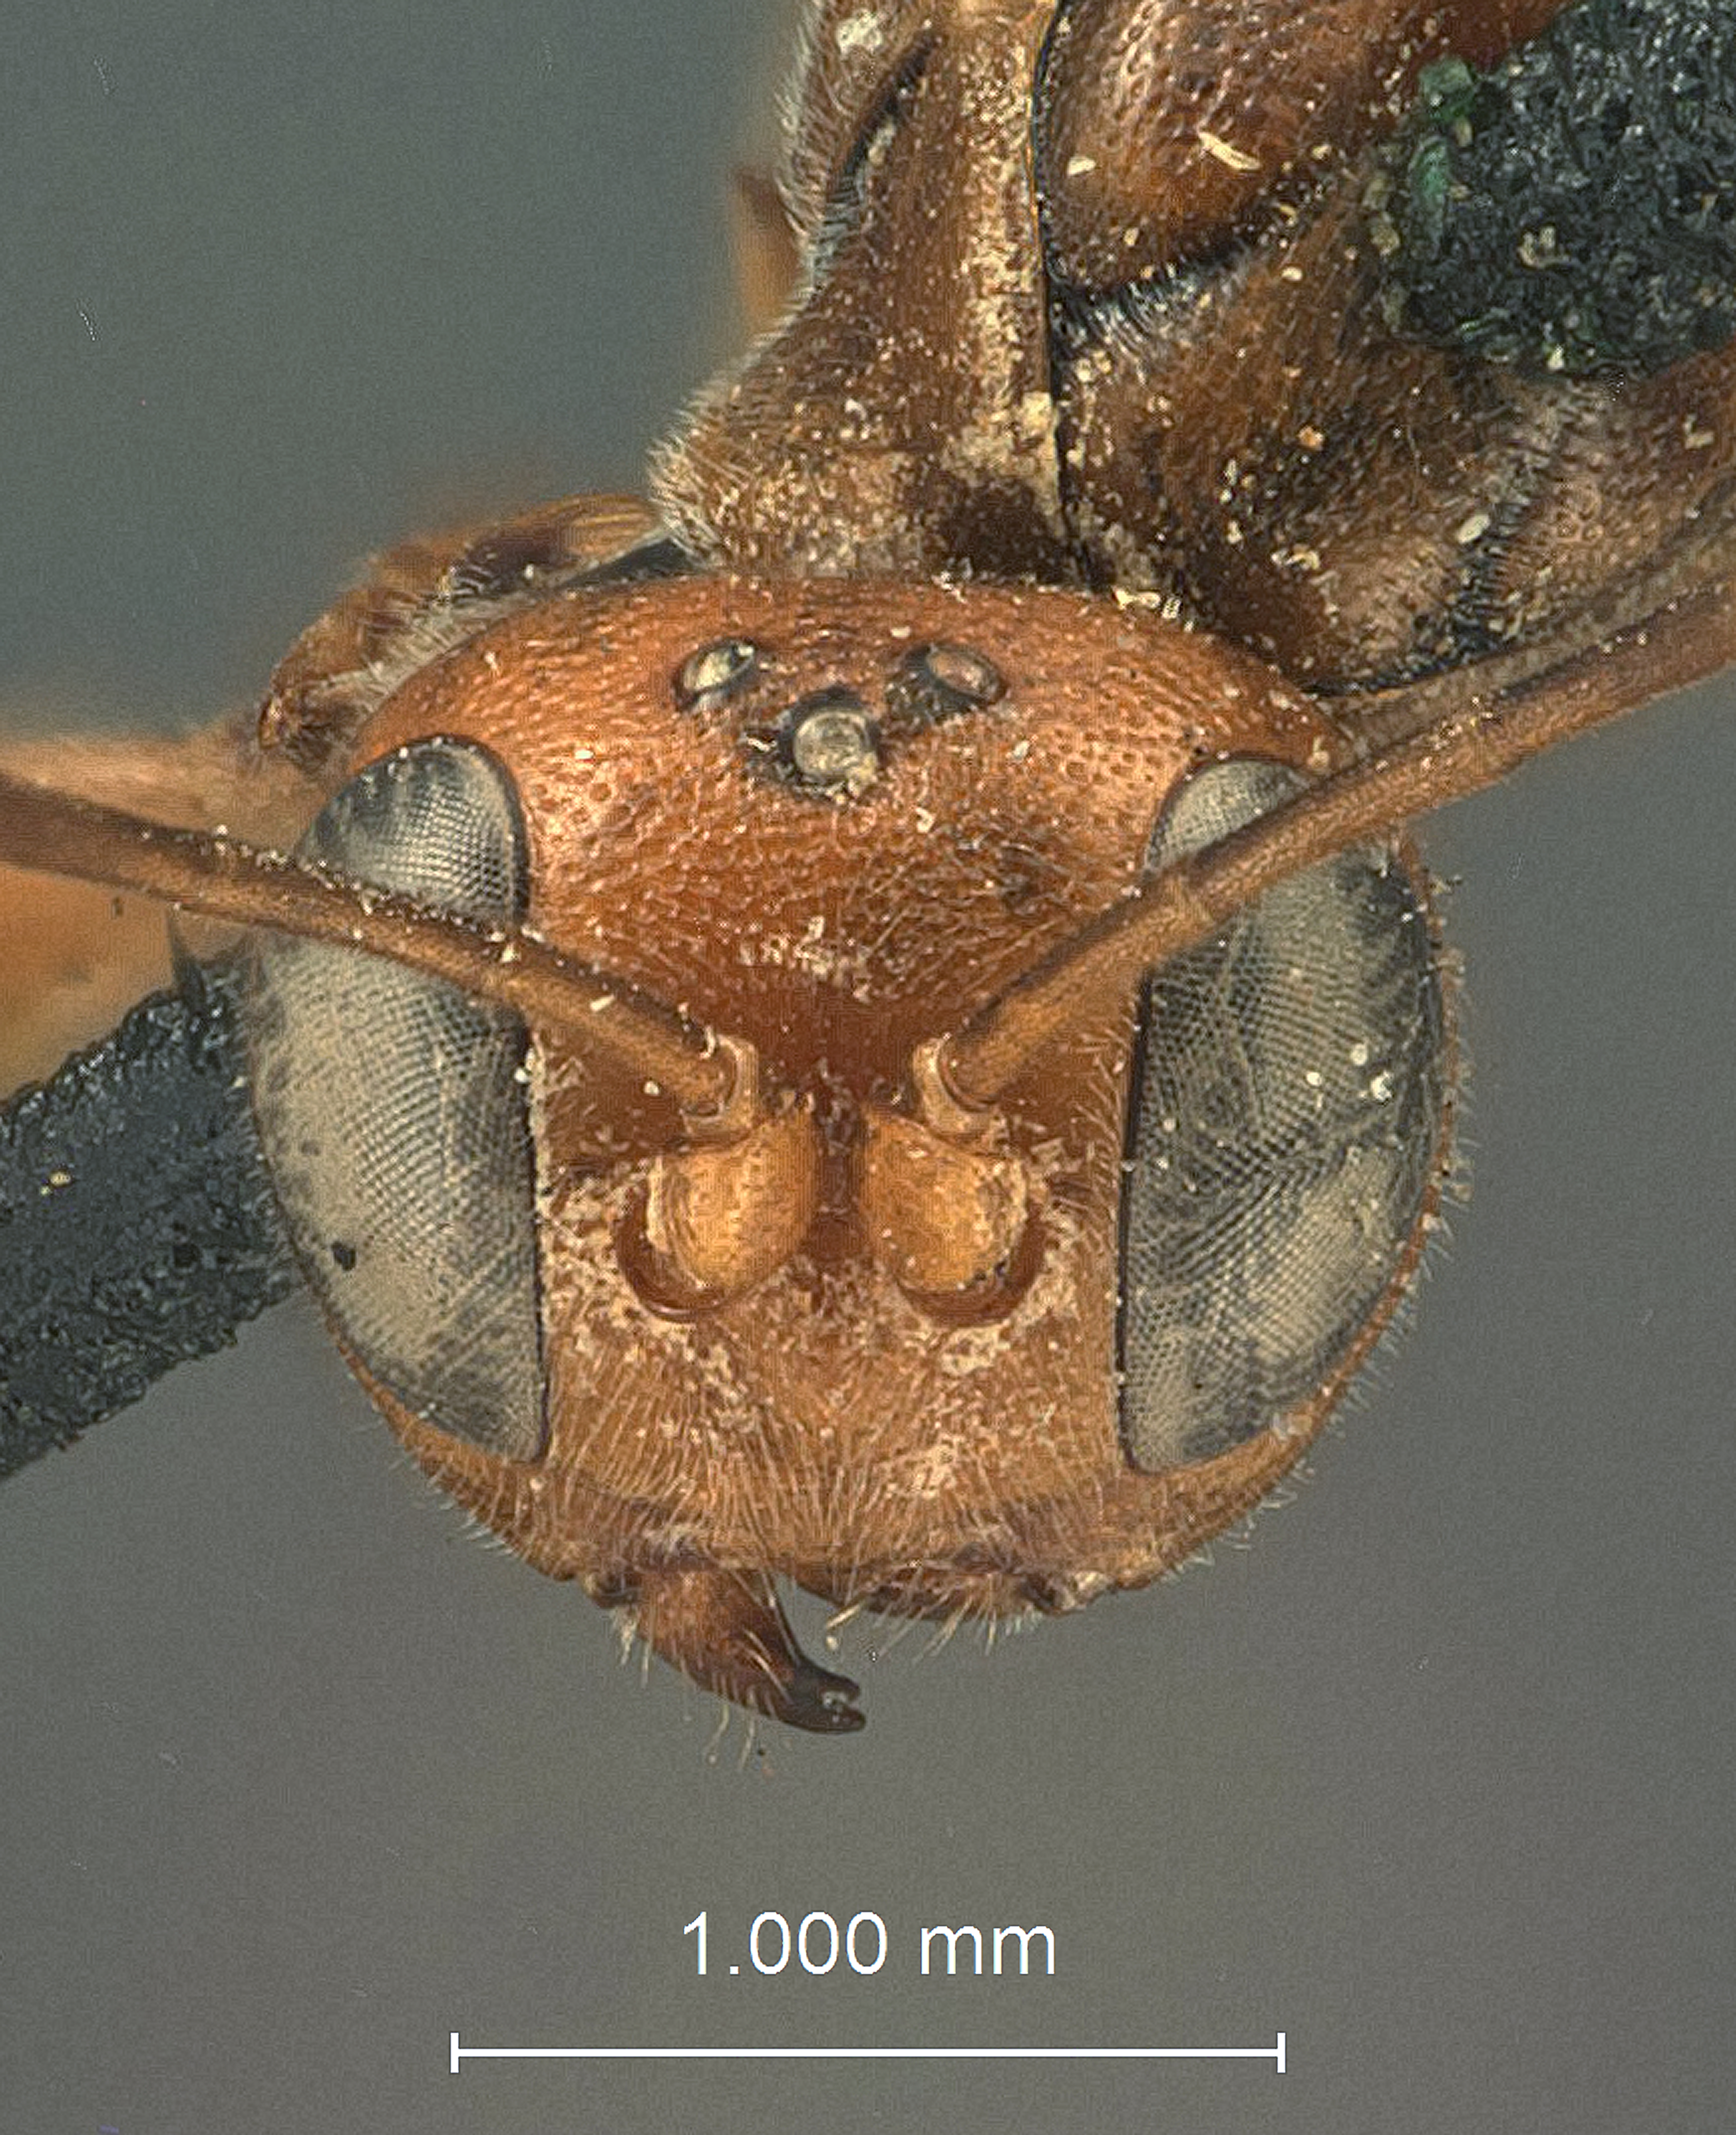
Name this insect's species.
Cryptoideus rufus
